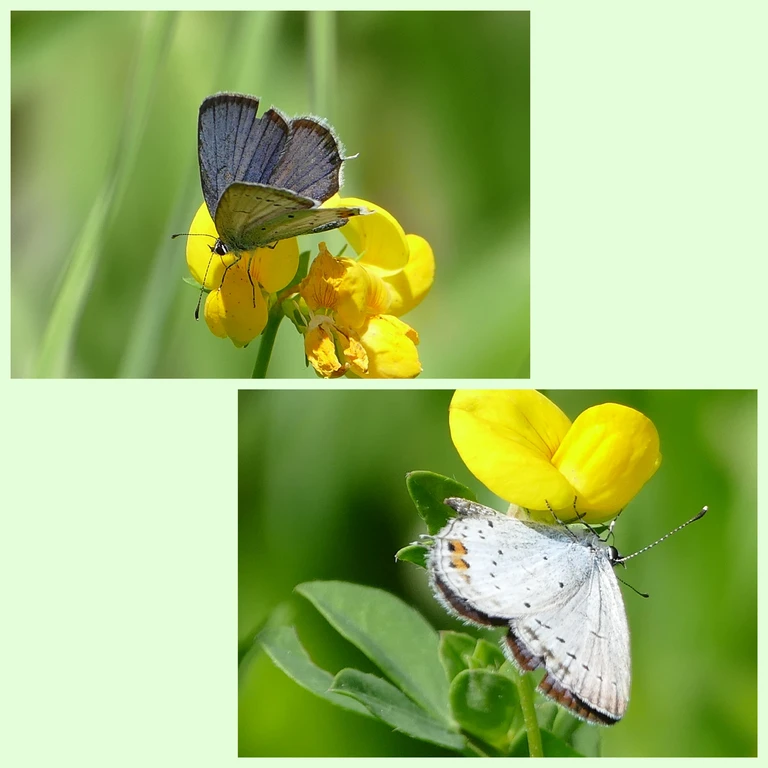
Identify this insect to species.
Cupido argiades (also Elkalyce argiades)
